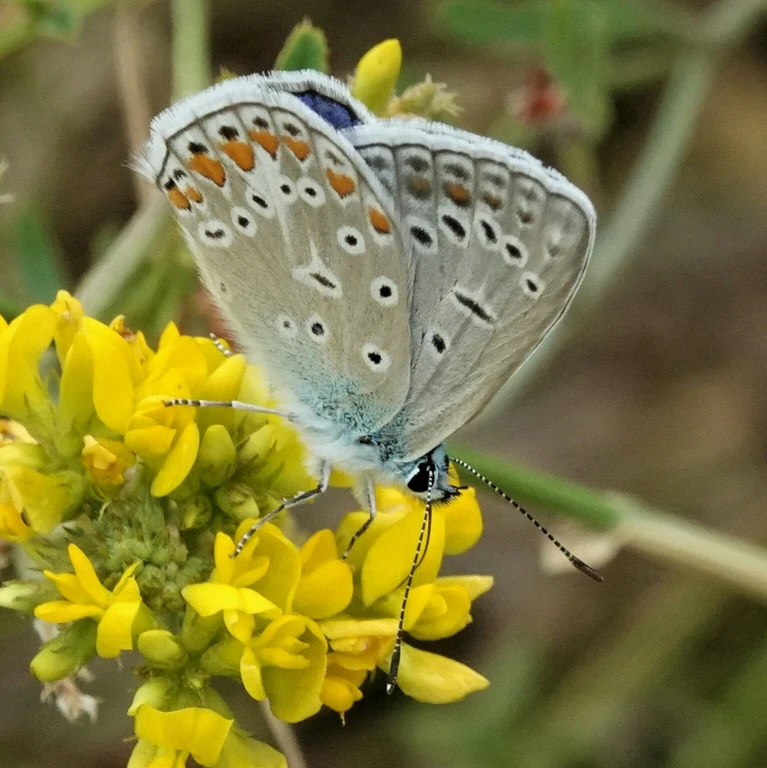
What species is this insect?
Polyommatus icarus
